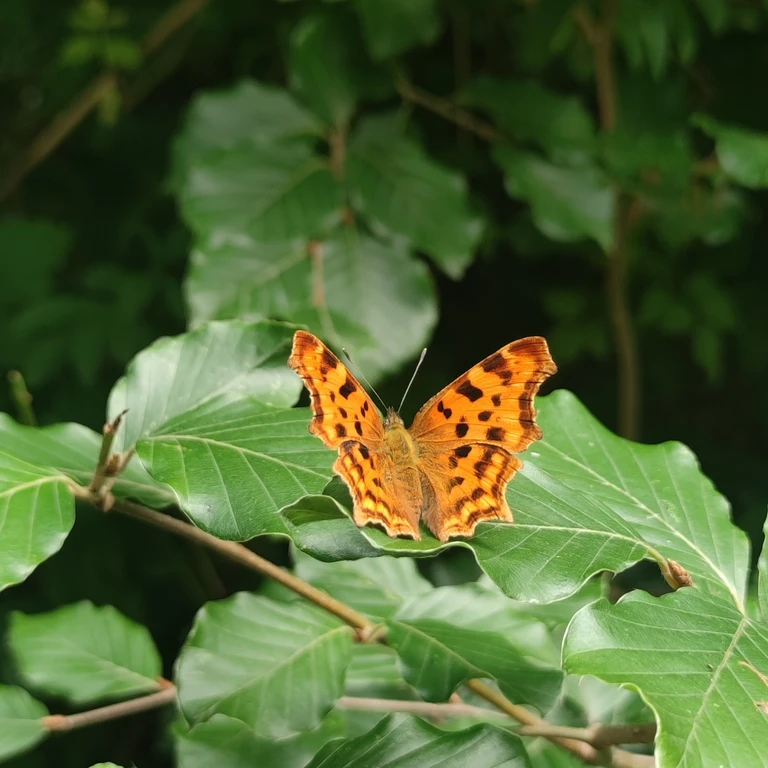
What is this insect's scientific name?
Polygonia c-album
